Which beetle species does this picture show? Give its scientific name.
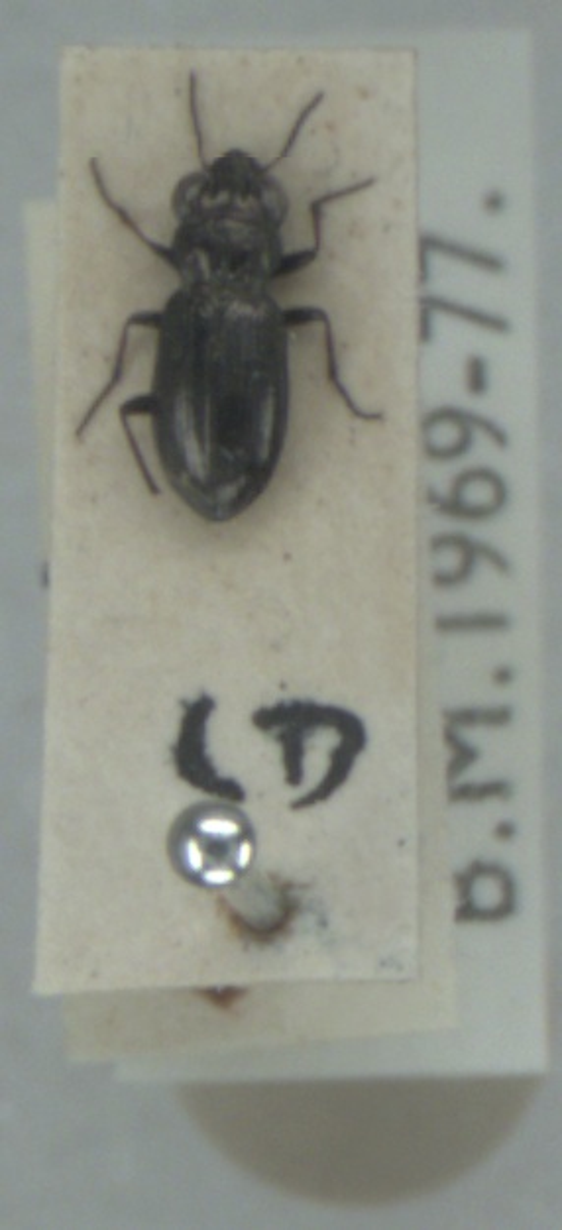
Notiophilus palustris
